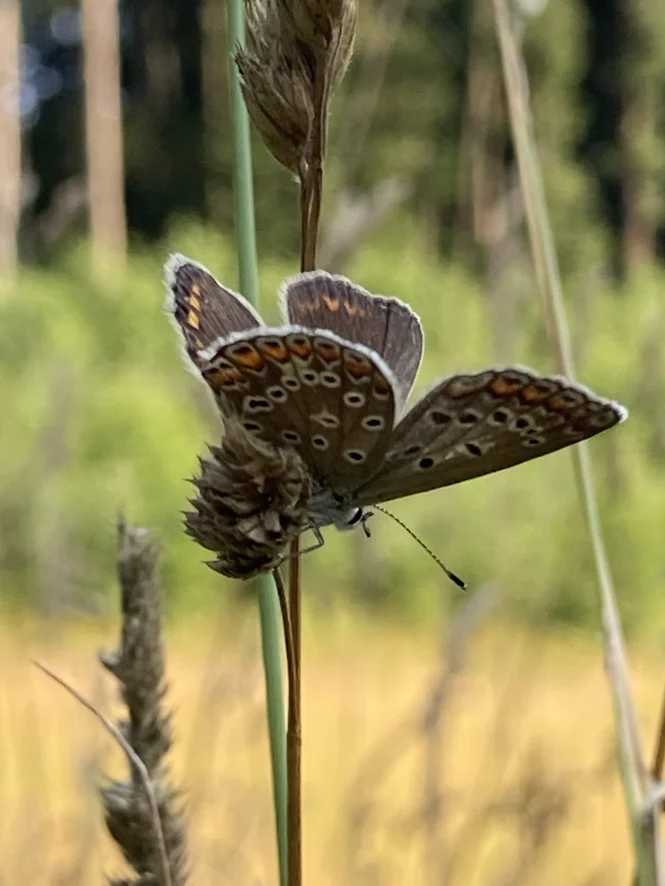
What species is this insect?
Polyommatus icarus
